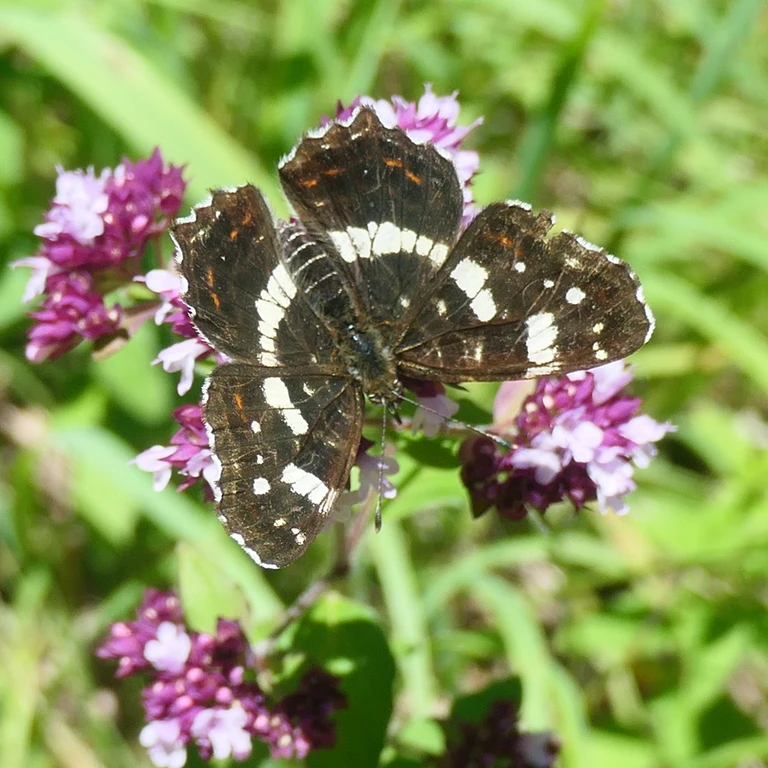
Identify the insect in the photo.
Araschnia levana
